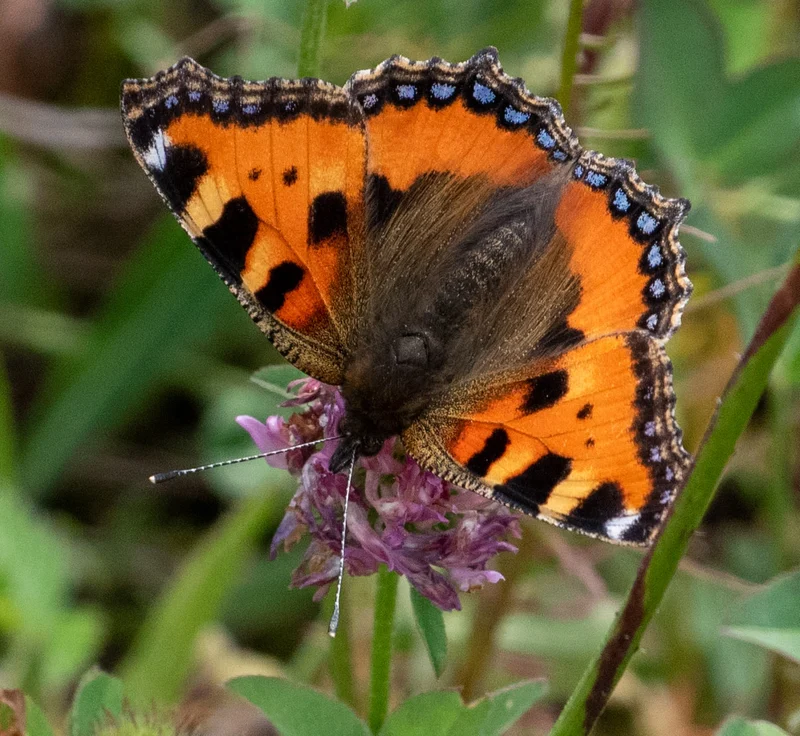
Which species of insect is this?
Aglais urticae
